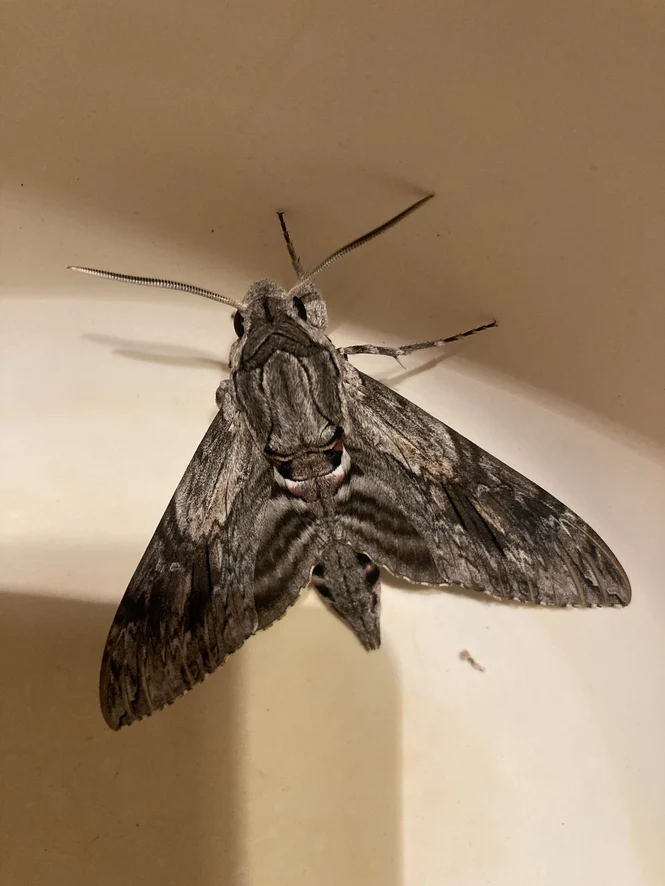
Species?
Agrius convolvuli
